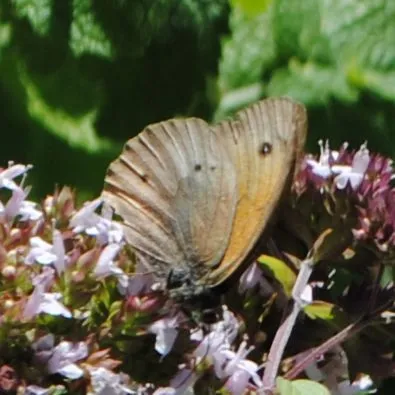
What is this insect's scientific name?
Maniola jurtina
